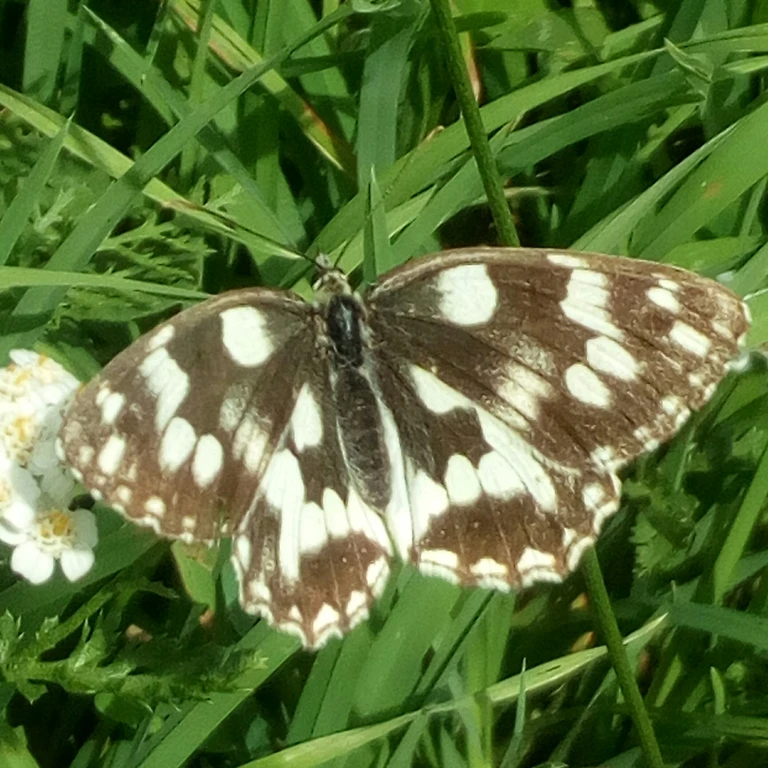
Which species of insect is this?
Melanargia galathea
